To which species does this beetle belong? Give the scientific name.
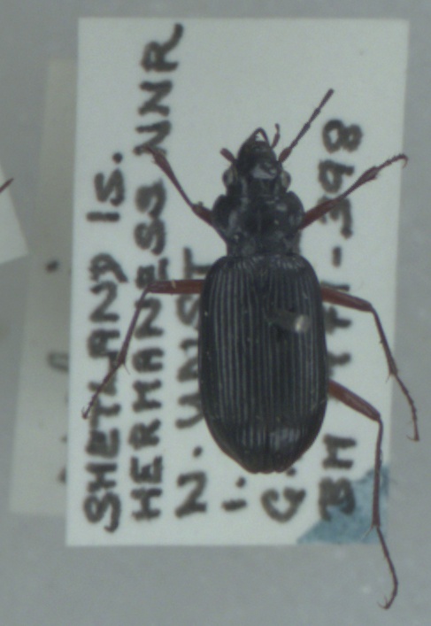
Nebria rufescens
